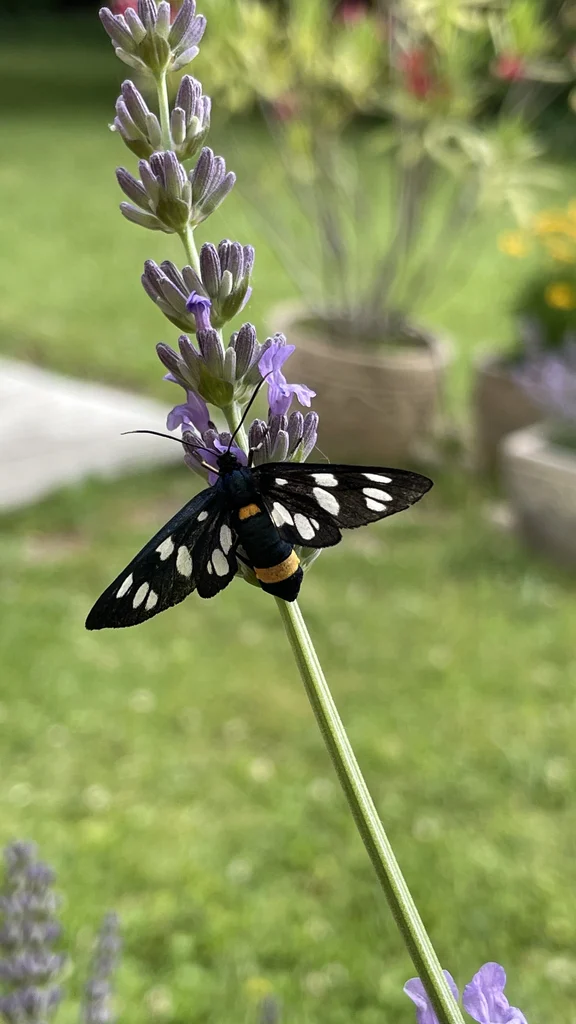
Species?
Amata phegea
